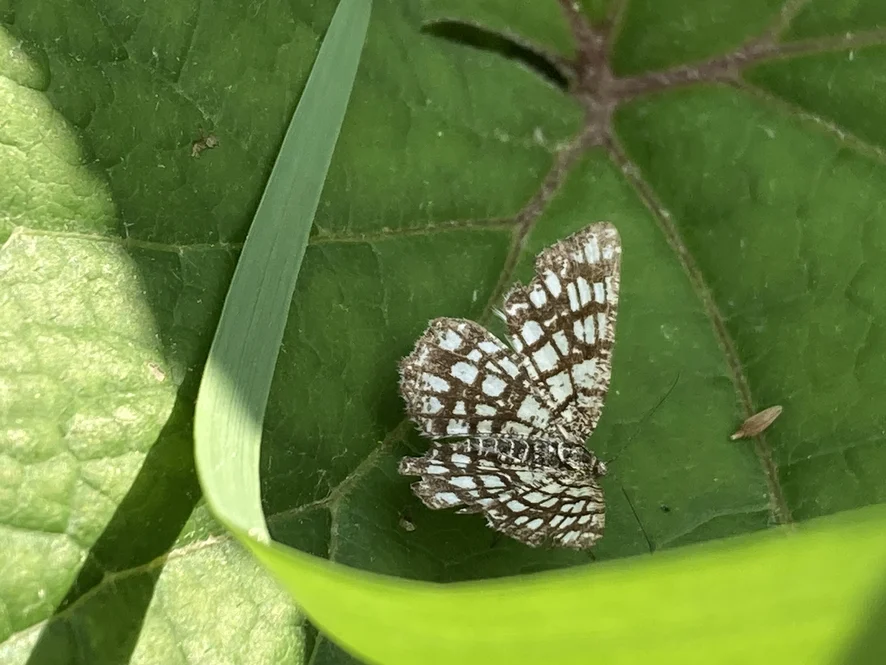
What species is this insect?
Chiasmia clathrata
